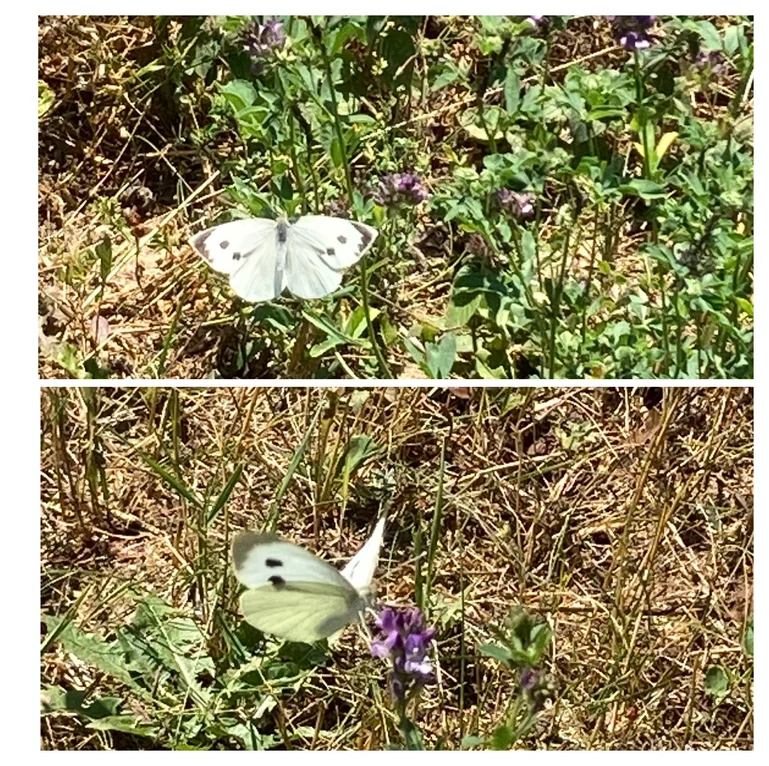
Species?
Pieris brassicae
